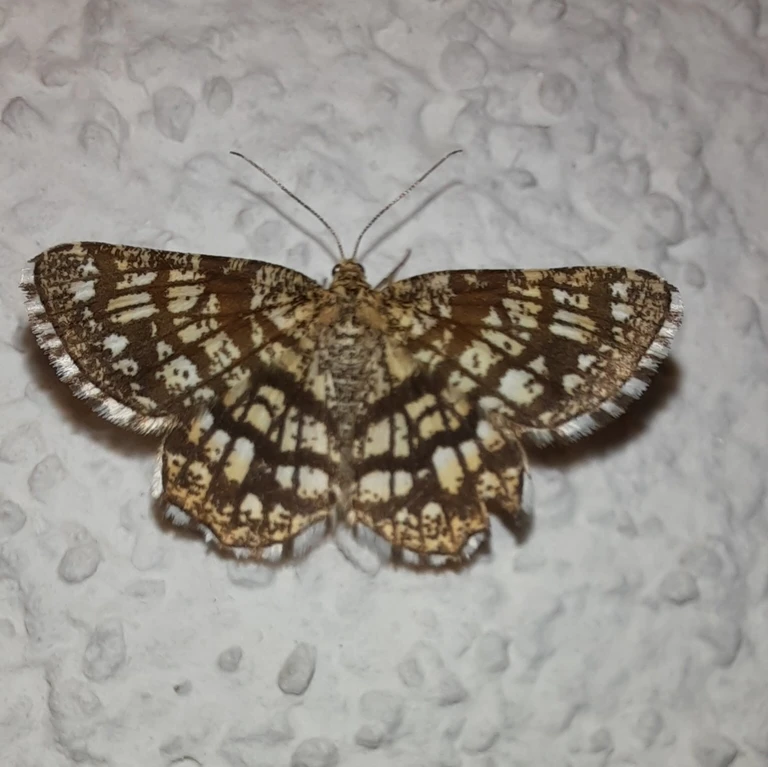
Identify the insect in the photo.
Chiasmia clathrata
